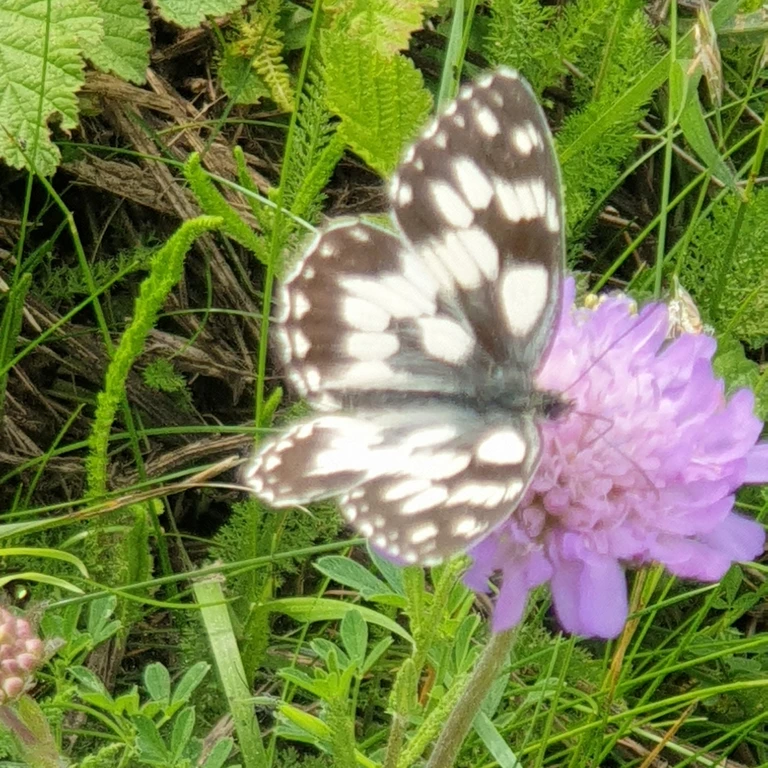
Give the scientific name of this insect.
Melanargia galathea
